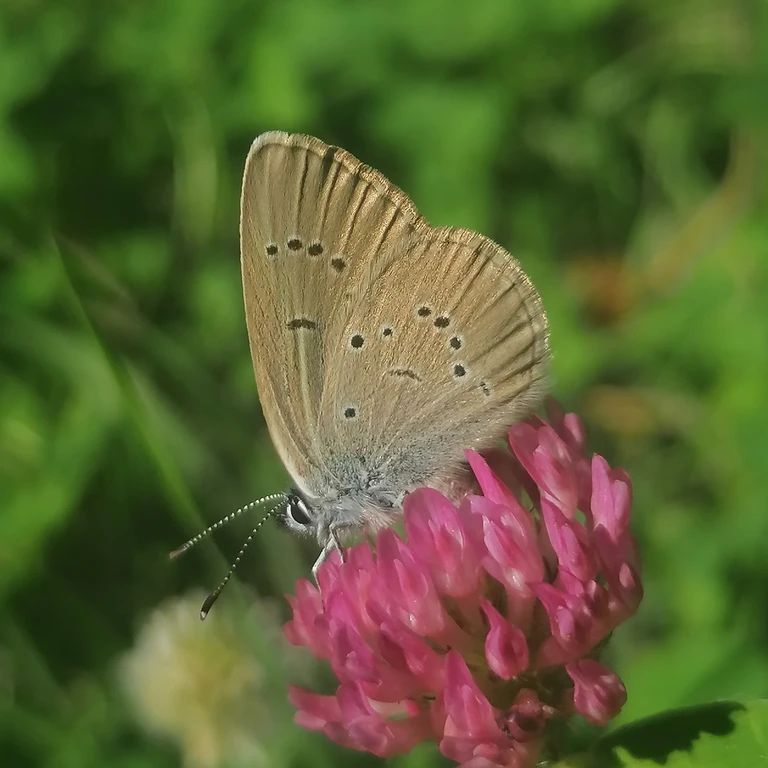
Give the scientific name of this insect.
Cyaniris semiargus
